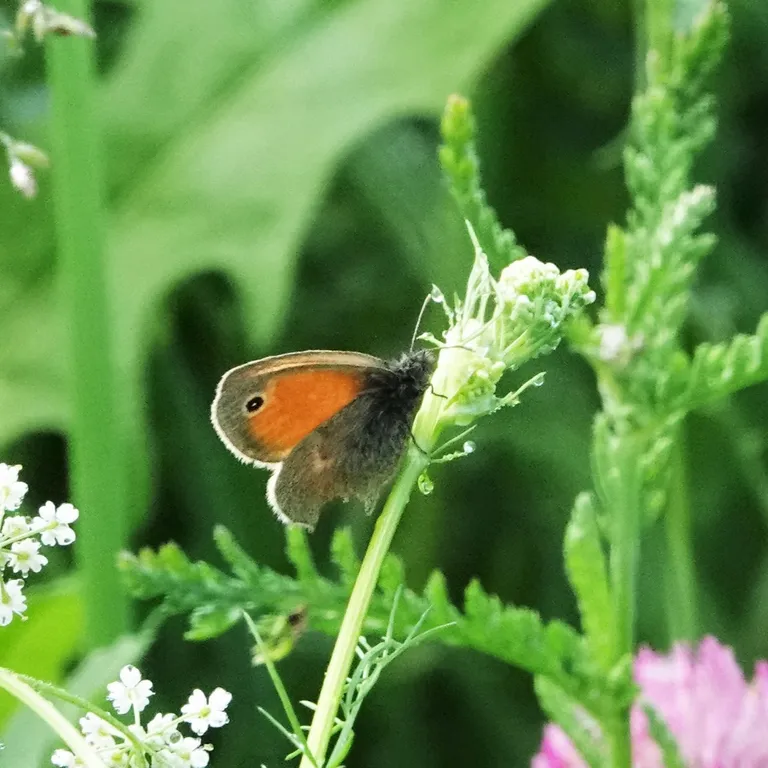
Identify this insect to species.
Coenonympha pamphilus
